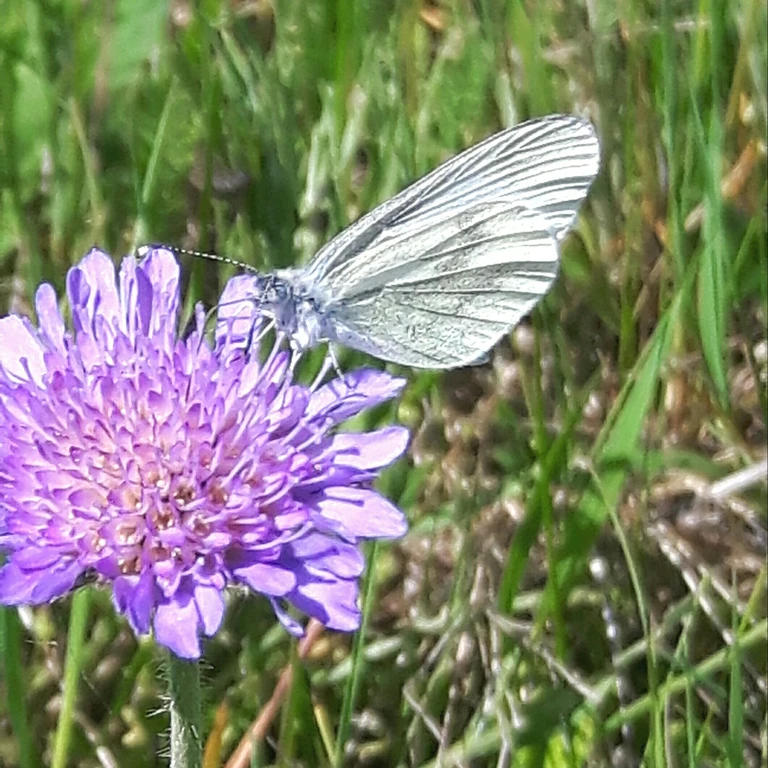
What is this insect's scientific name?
Leptidea sinapis/juvernica
